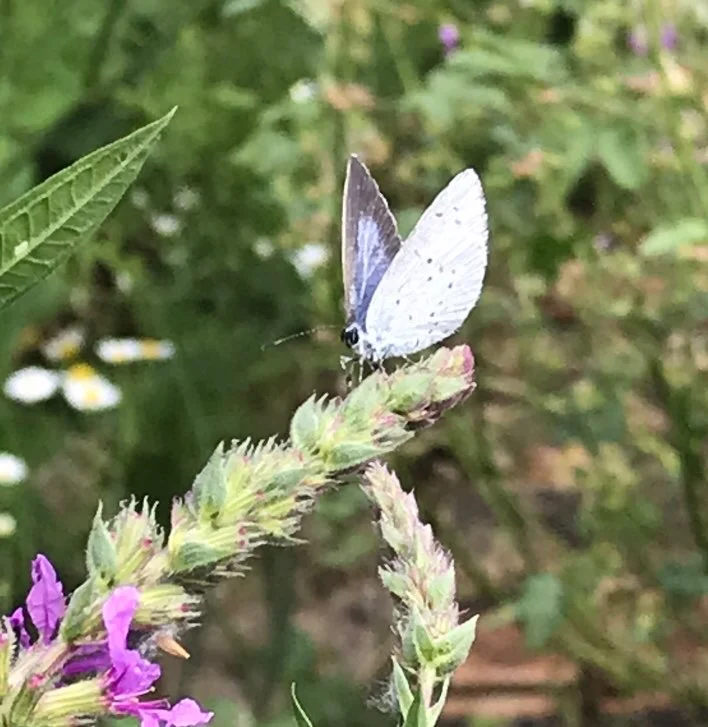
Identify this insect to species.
Celastrina argiolus
